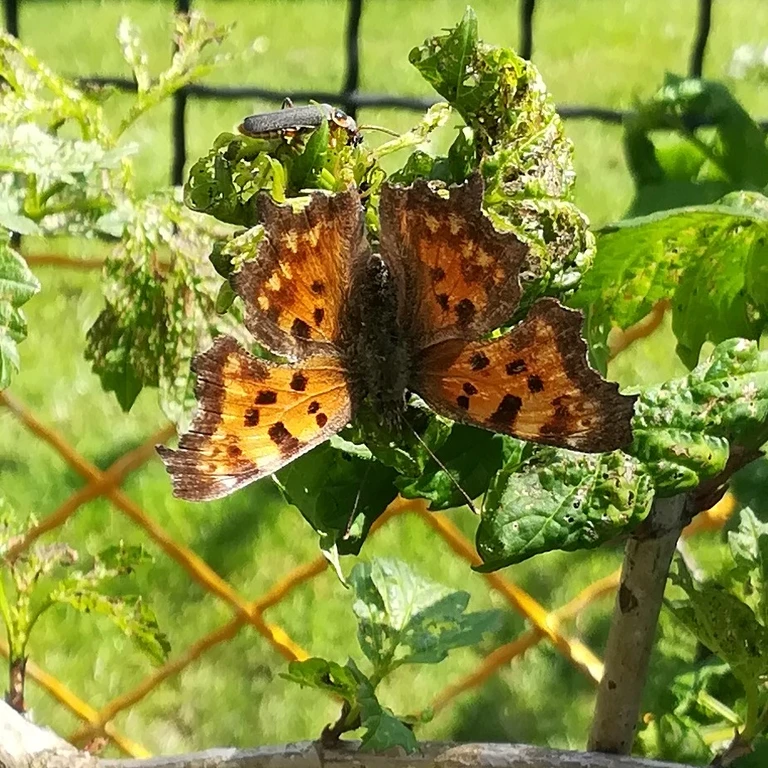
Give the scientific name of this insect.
Polygonia c-album
